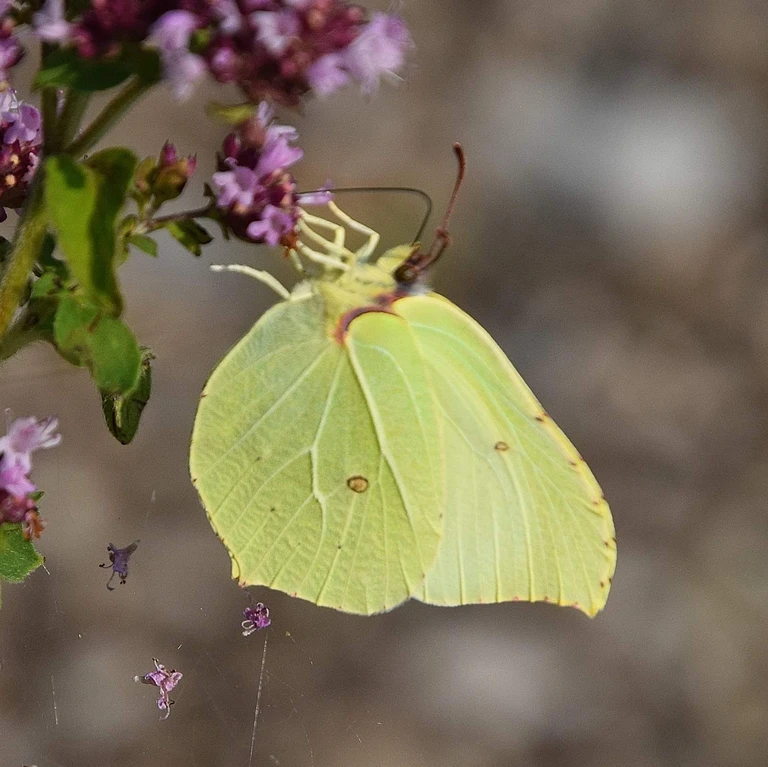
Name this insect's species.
Gonepteryx rhamni
